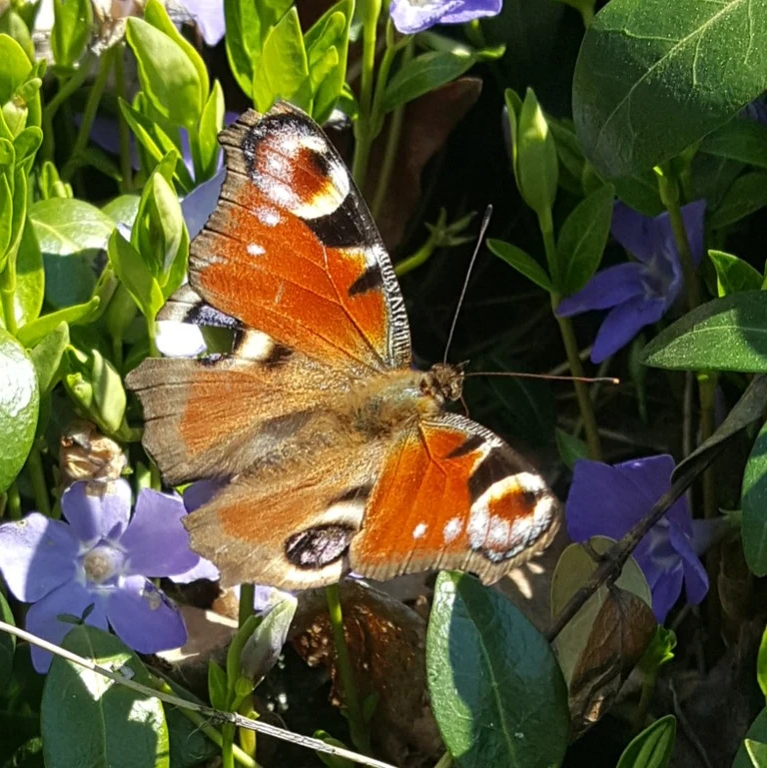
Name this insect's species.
Aglais io
